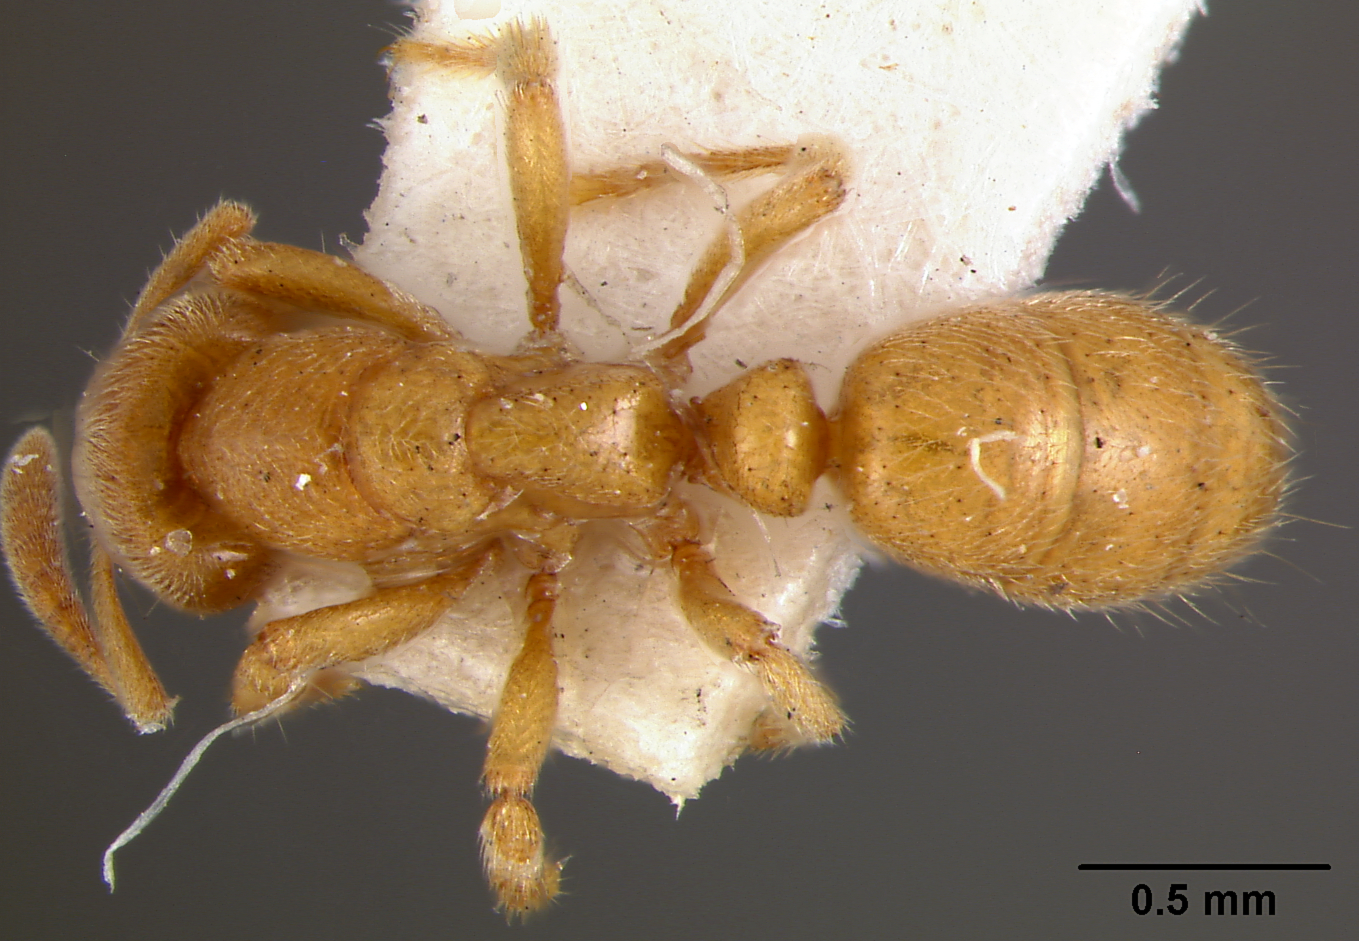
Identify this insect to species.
Pachycondyla sauteri
